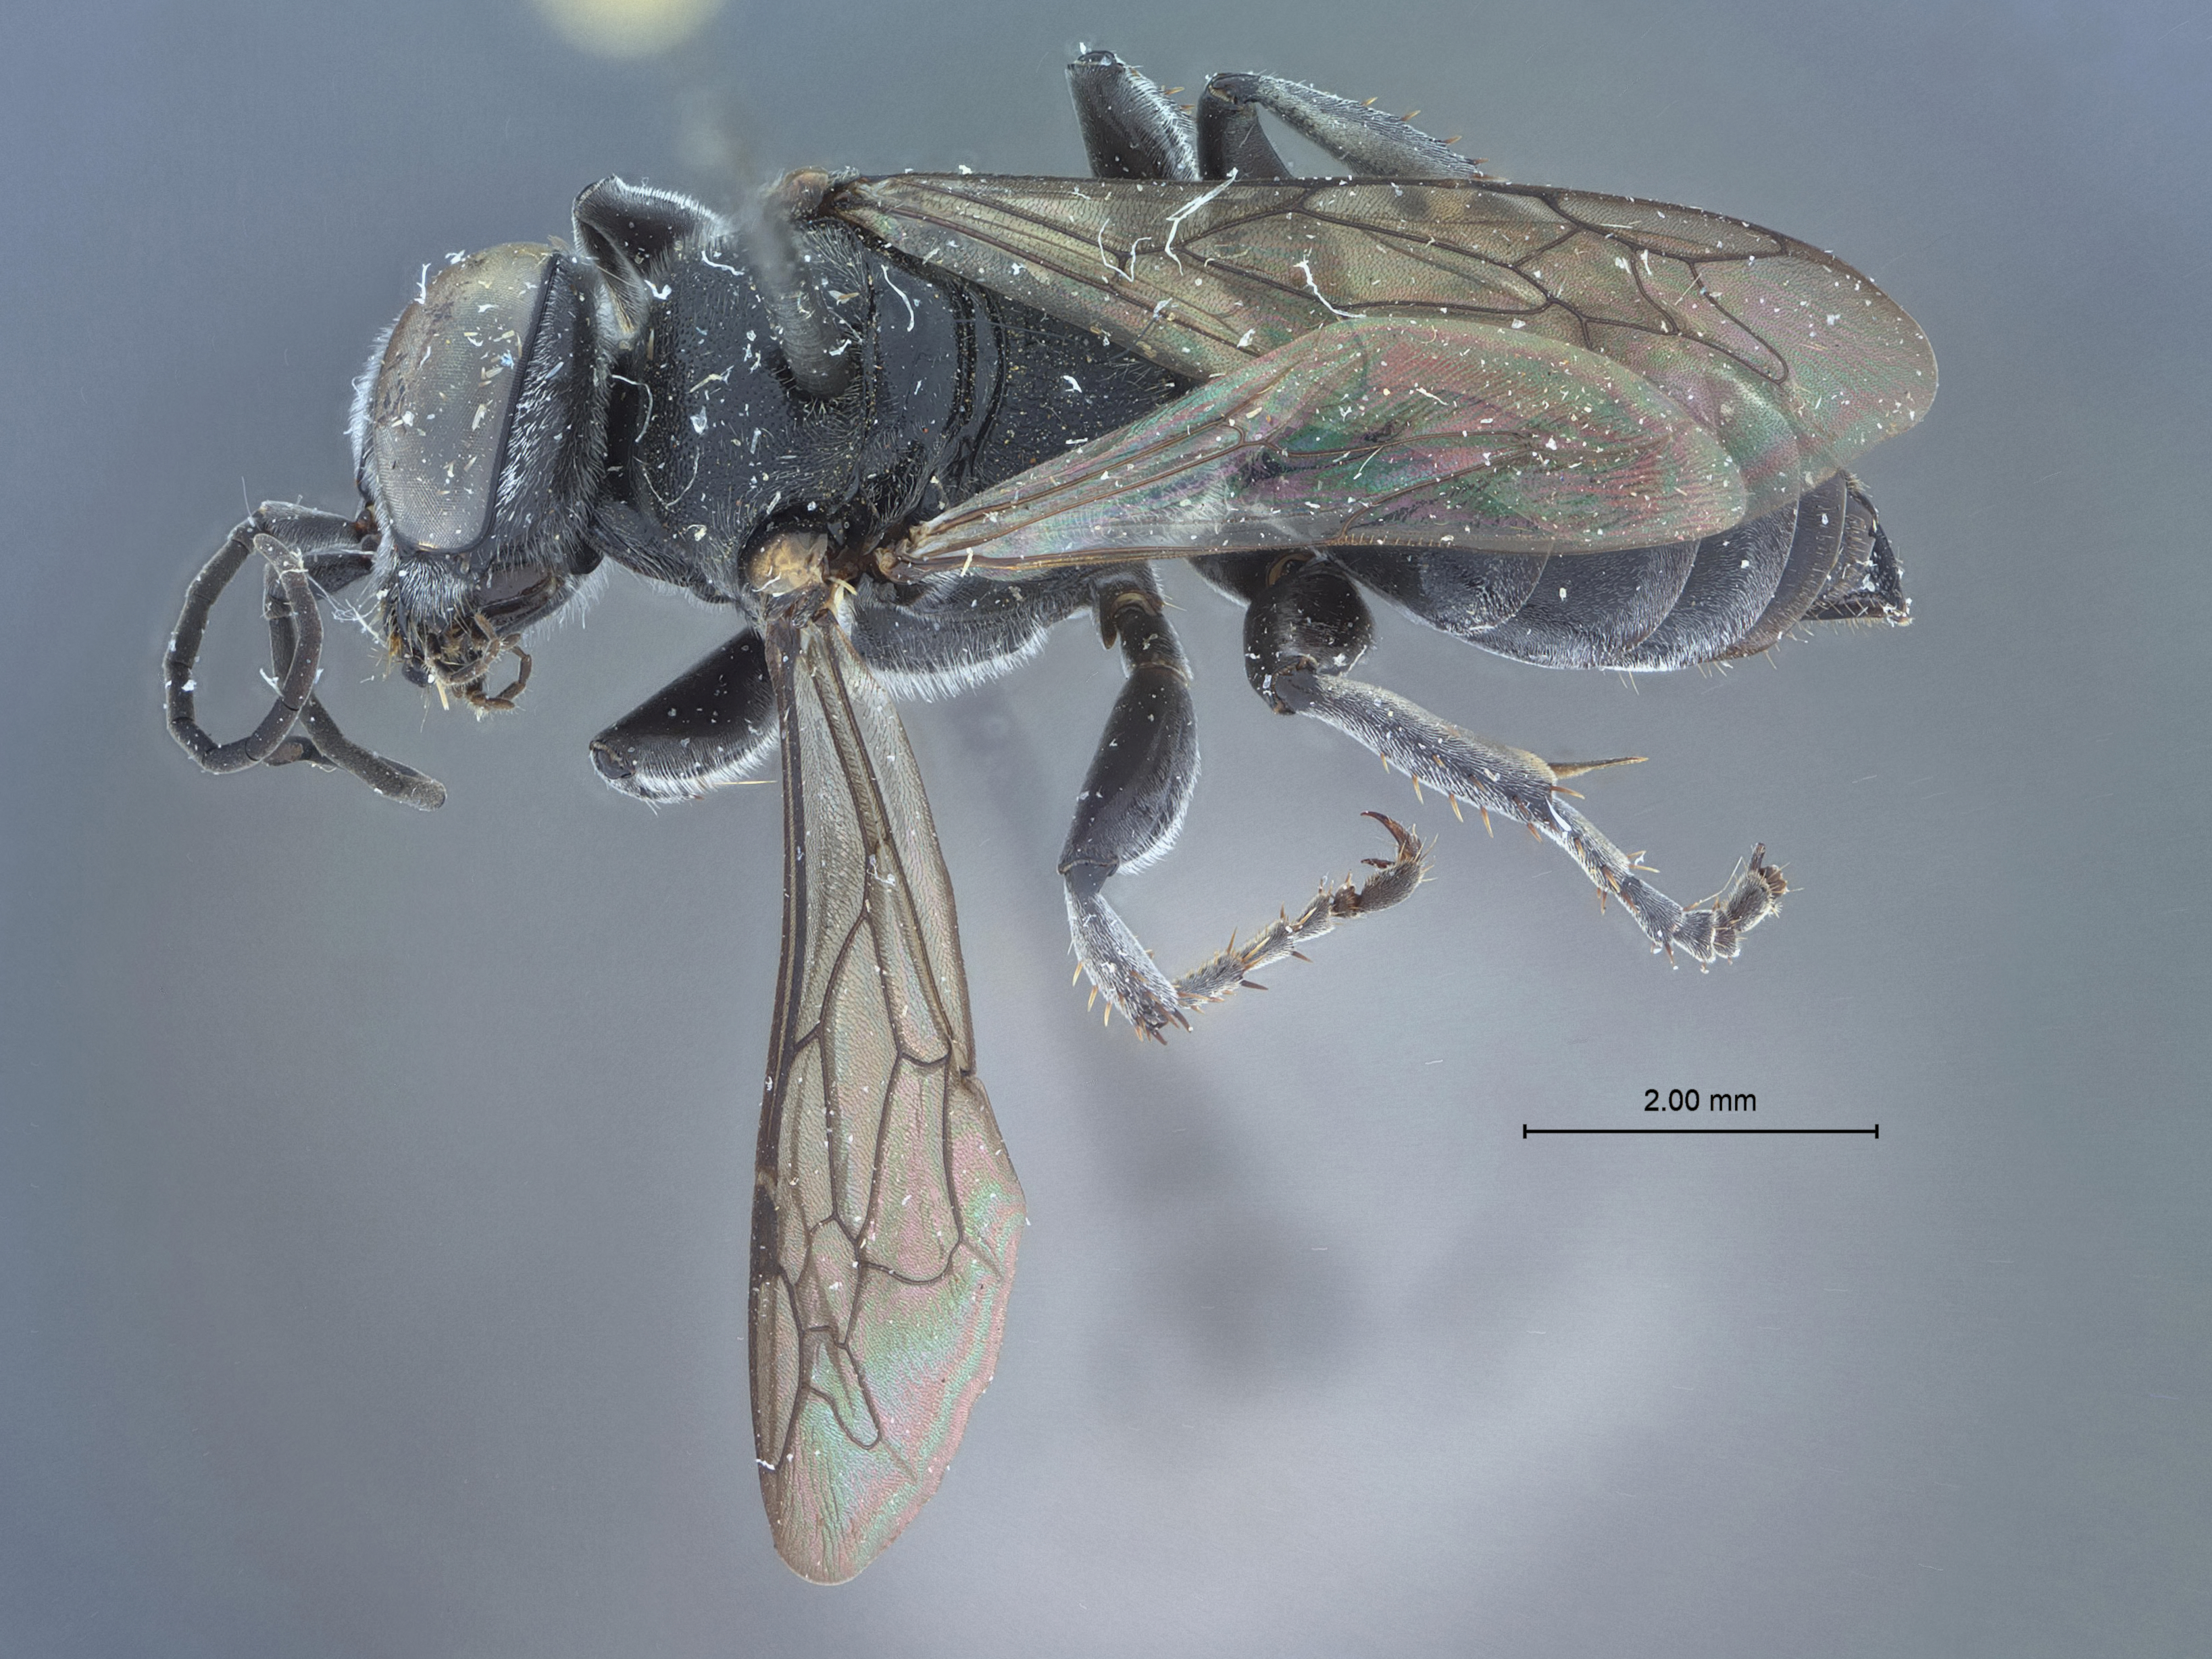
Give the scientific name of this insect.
Tachysphex drymobius
